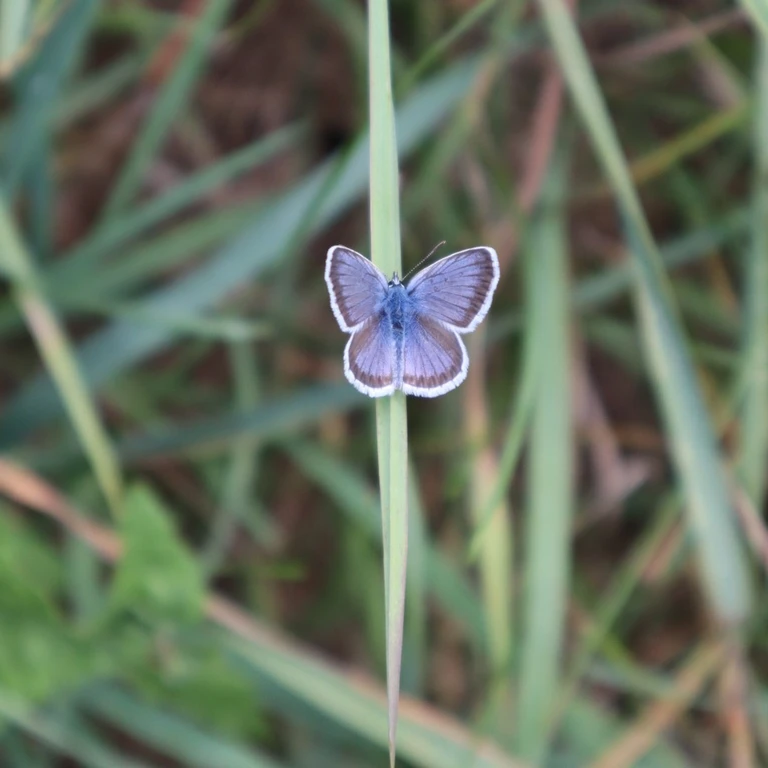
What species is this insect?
Plebejus argus
